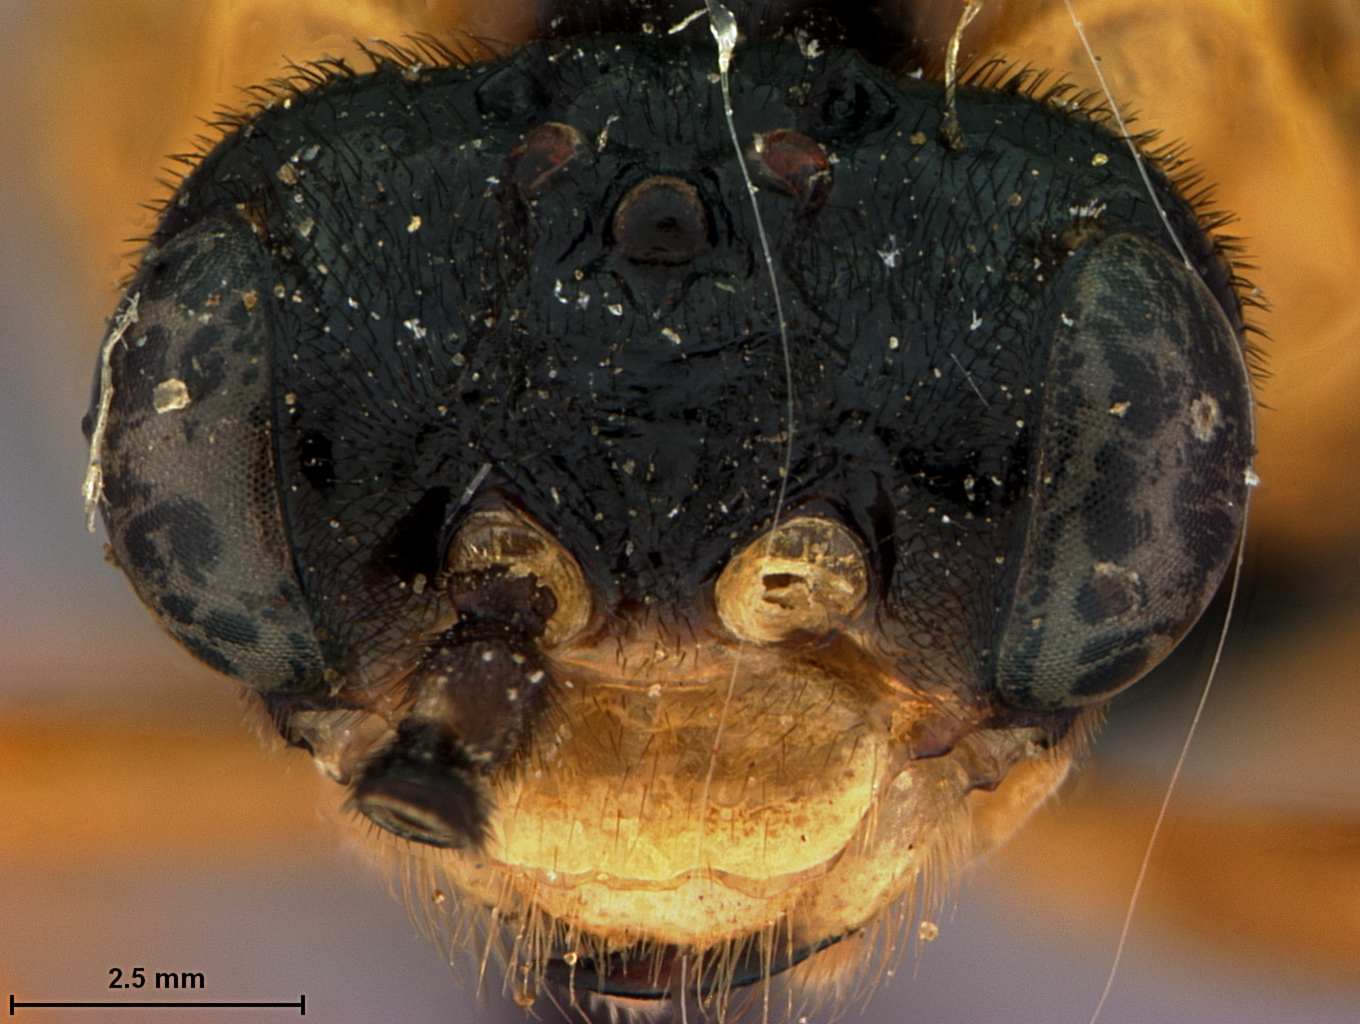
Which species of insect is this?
Stromboceros melanopterus
